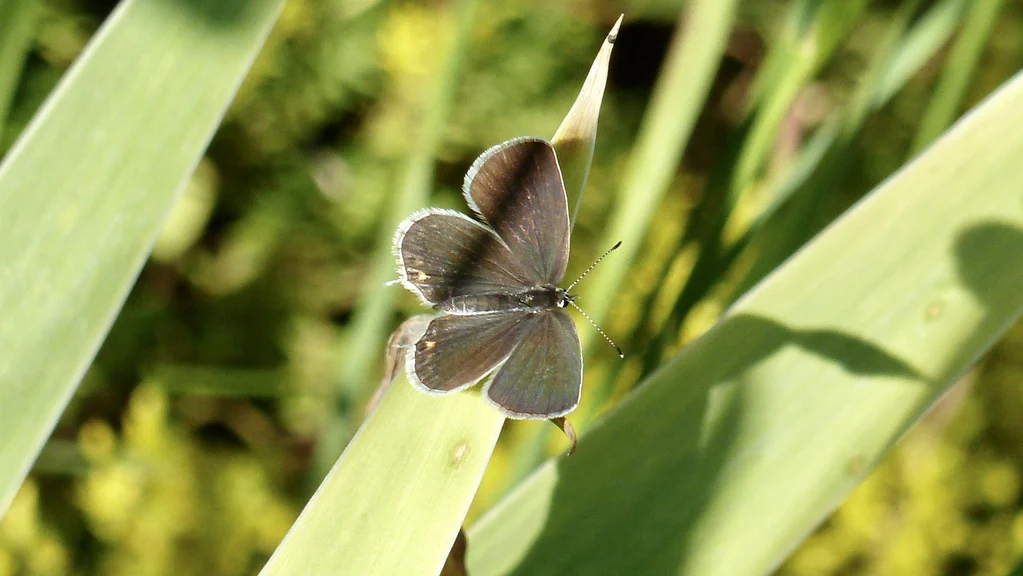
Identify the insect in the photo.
Cupido argiades (also Elkalyce argiades)
